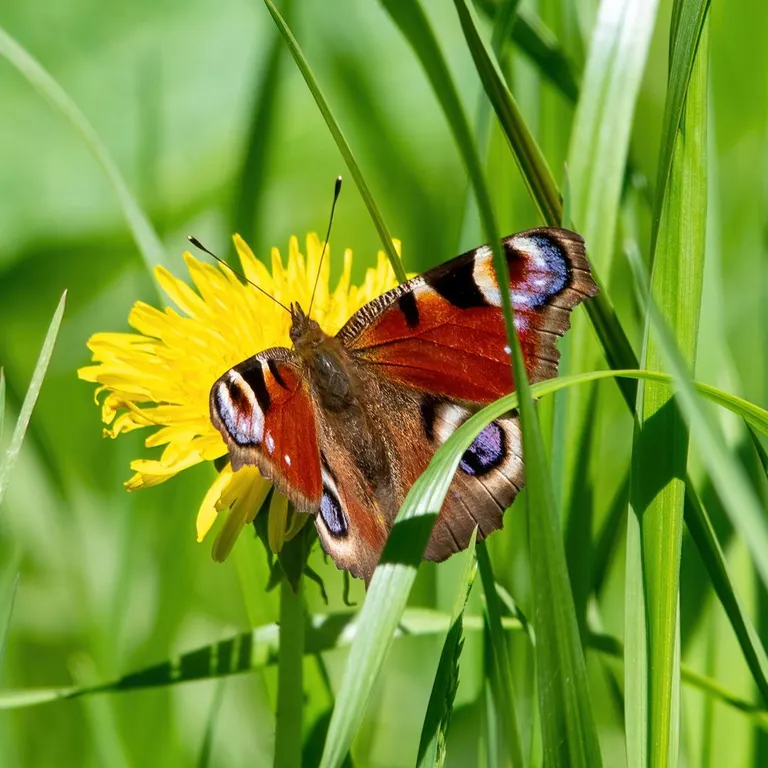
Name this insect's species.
Aglais io
